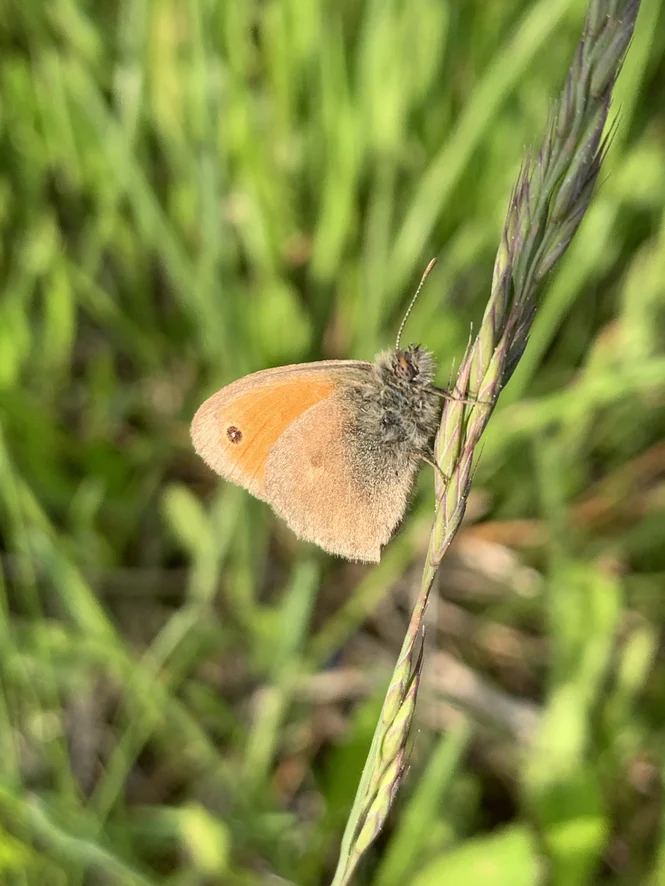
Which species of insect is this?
Coenonympha pamphilus
